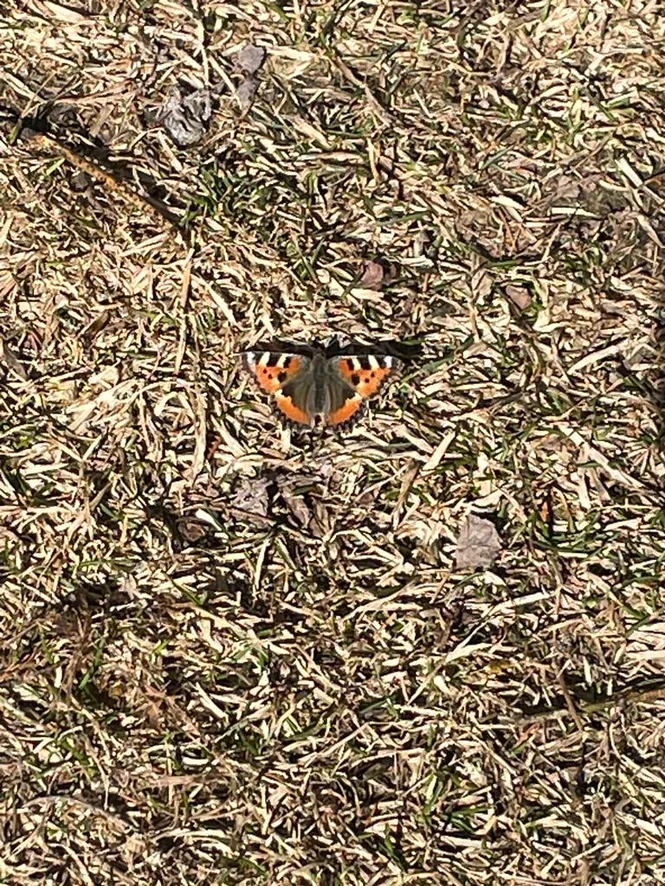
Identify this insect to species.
Aglais urticae
